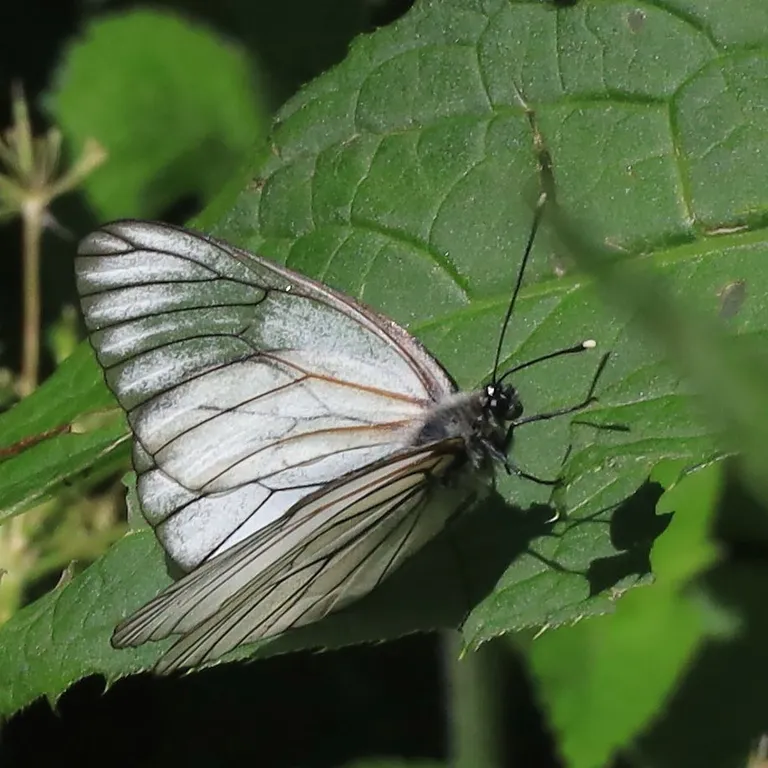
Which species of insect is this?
Aporia crataegi
